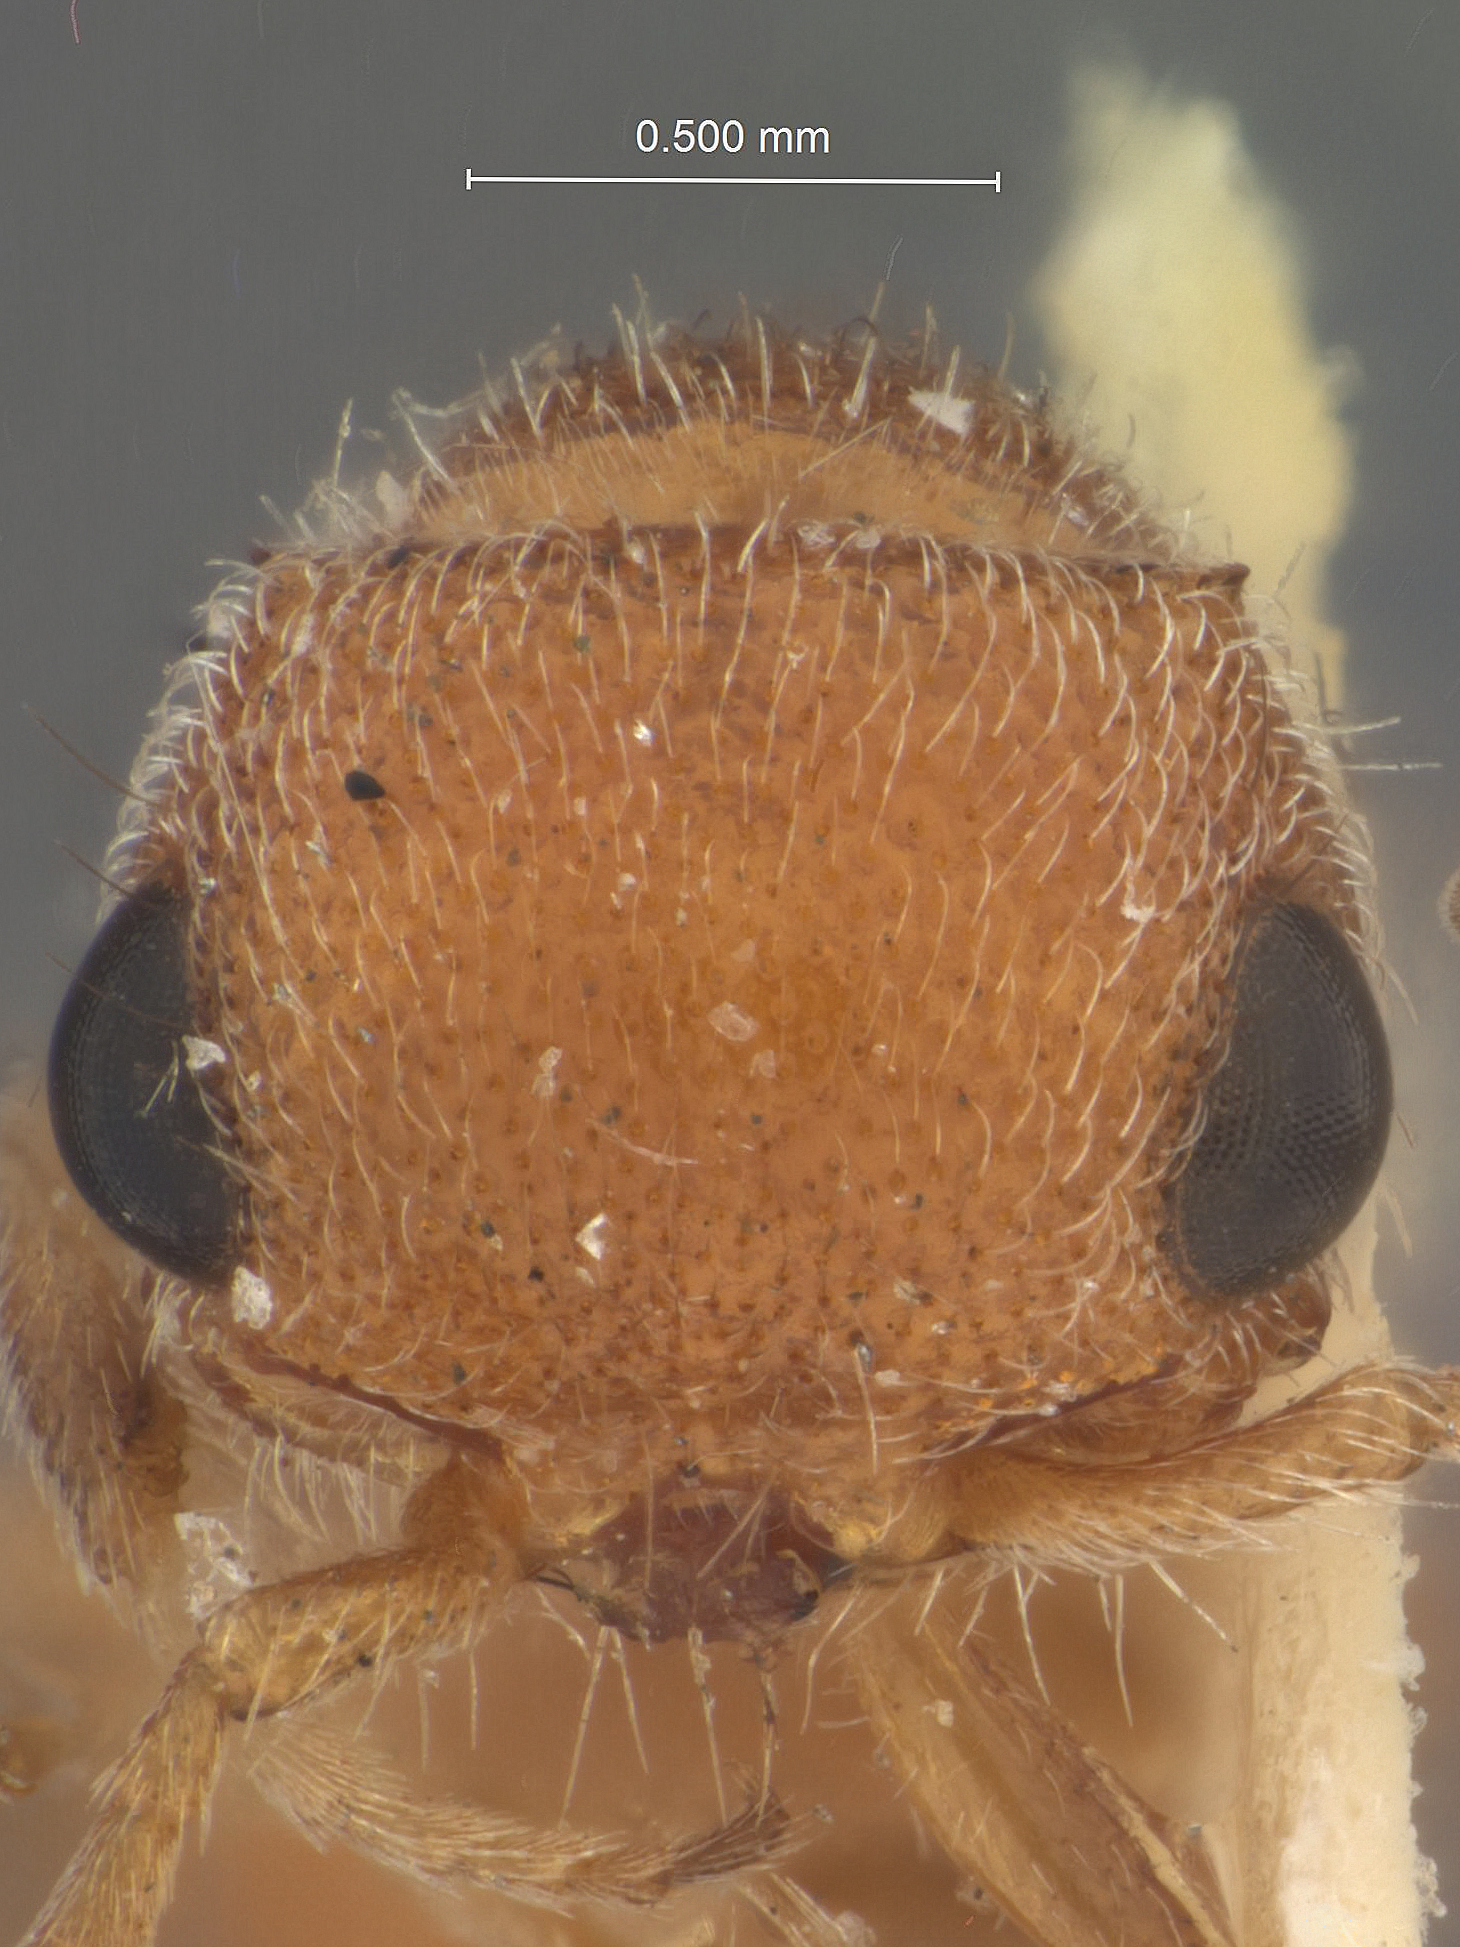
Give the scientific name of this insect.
Pseudomethoca torrida
